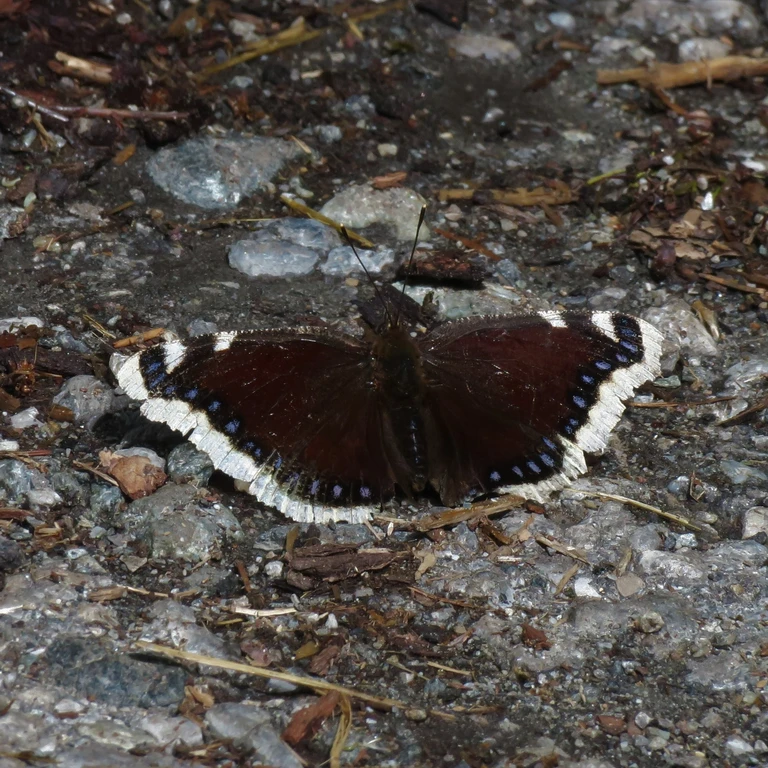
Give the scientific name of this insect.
Nymphalis antiopa
